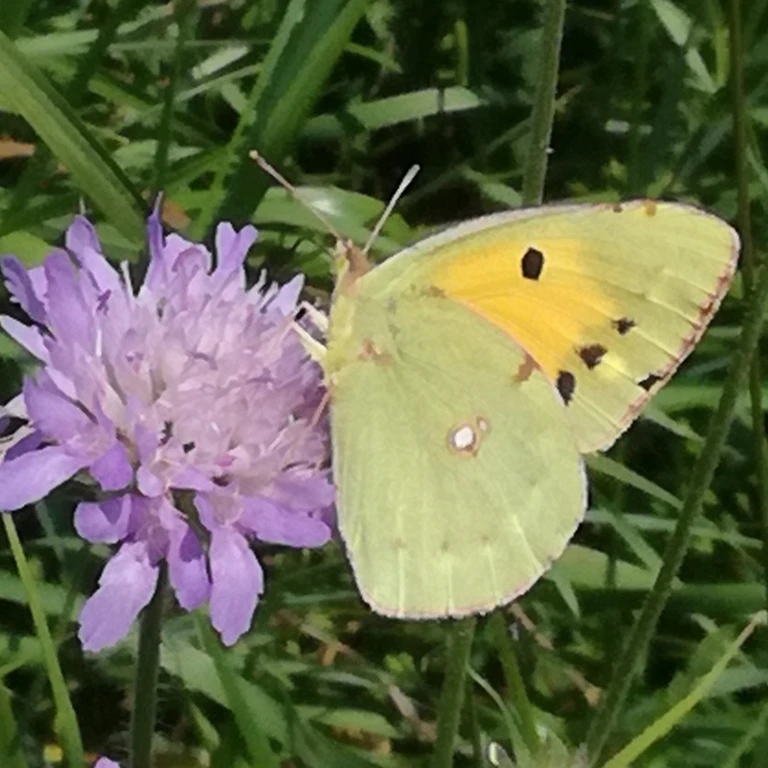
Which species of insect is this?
Colias croceus
